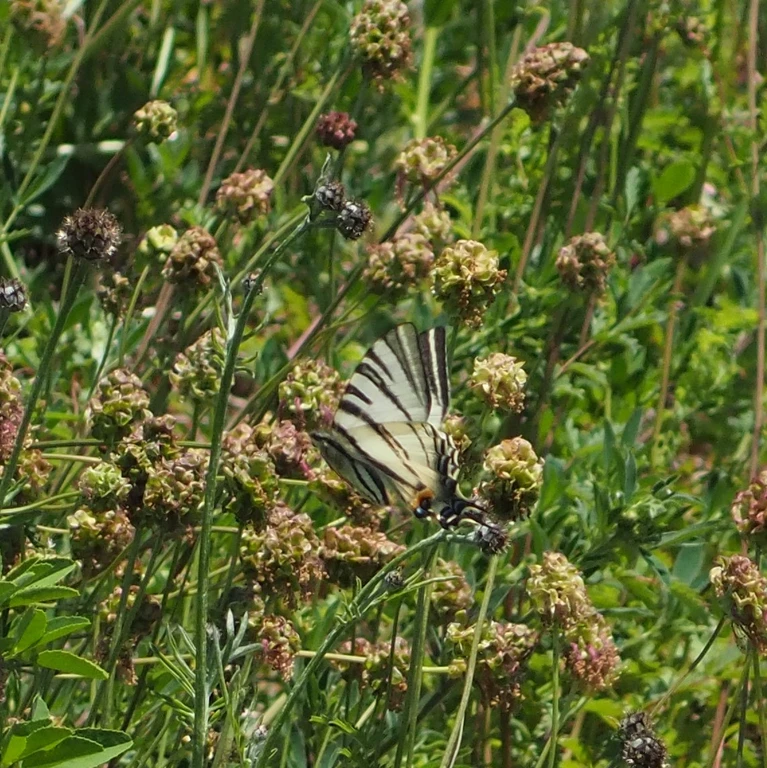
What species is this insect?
Iphiclides podalirius
